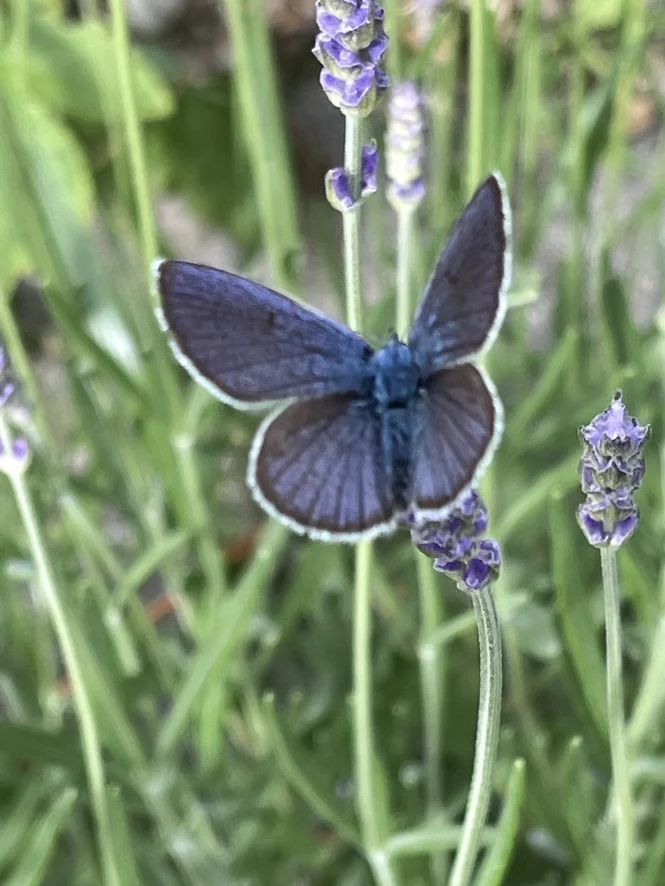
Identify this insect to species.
Cyaniris semiargus
